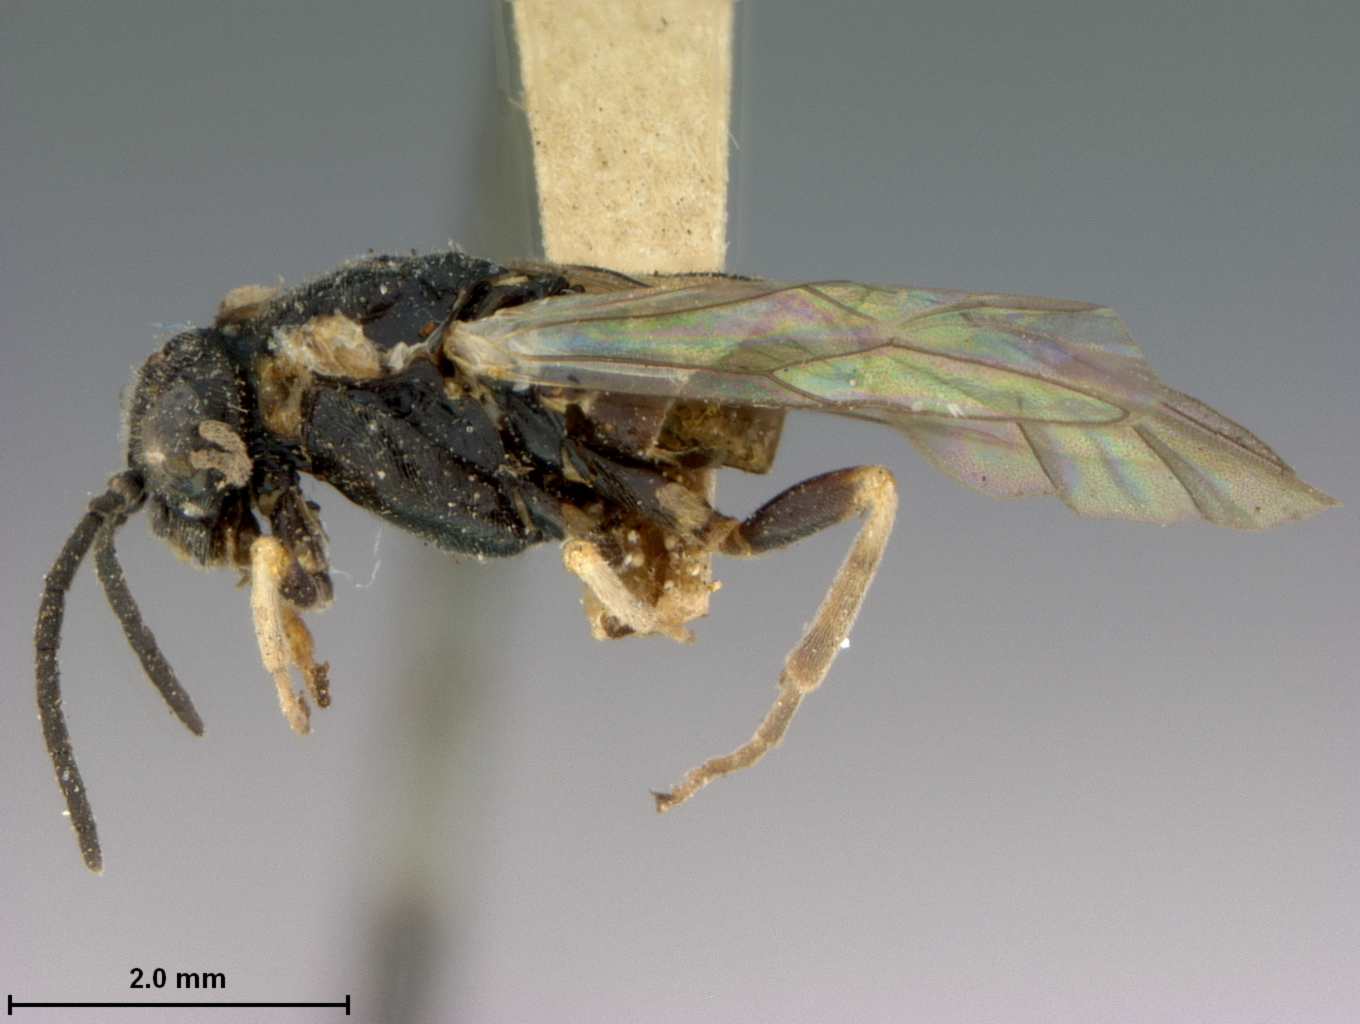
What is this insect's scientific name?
Blenocampa gillettei
